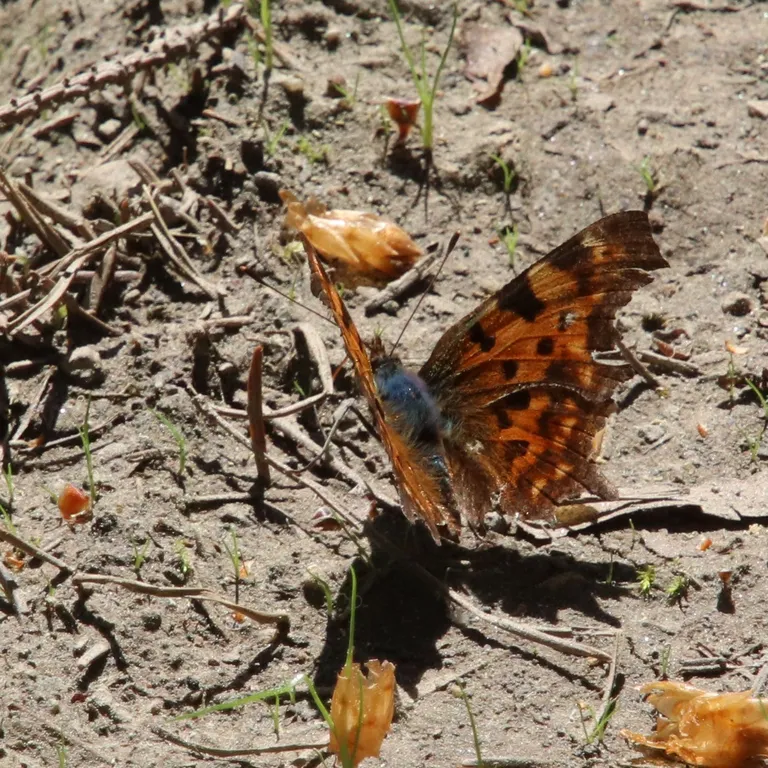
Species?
Polygonia c-album
